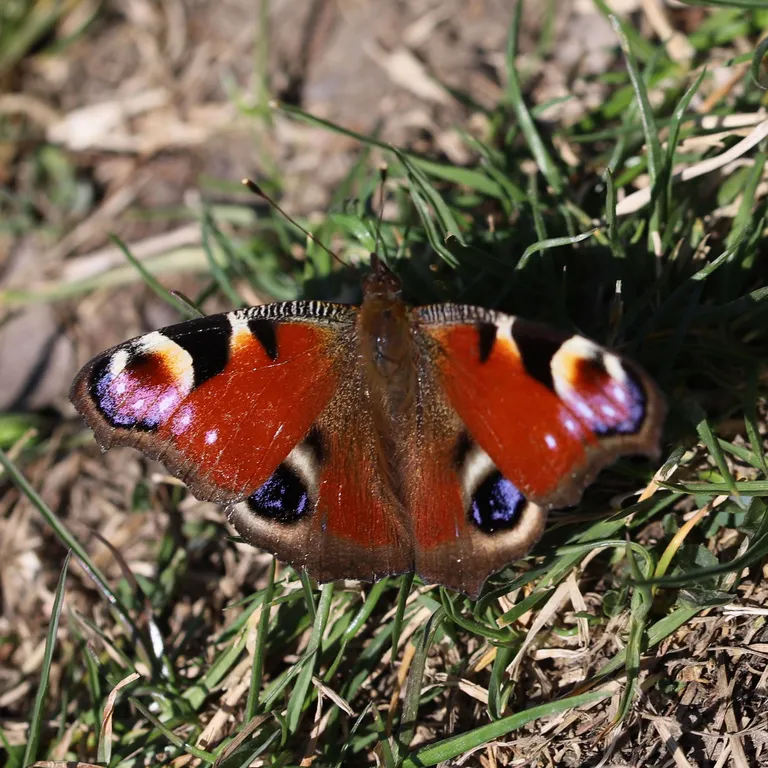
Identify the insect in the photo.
Aglais io
